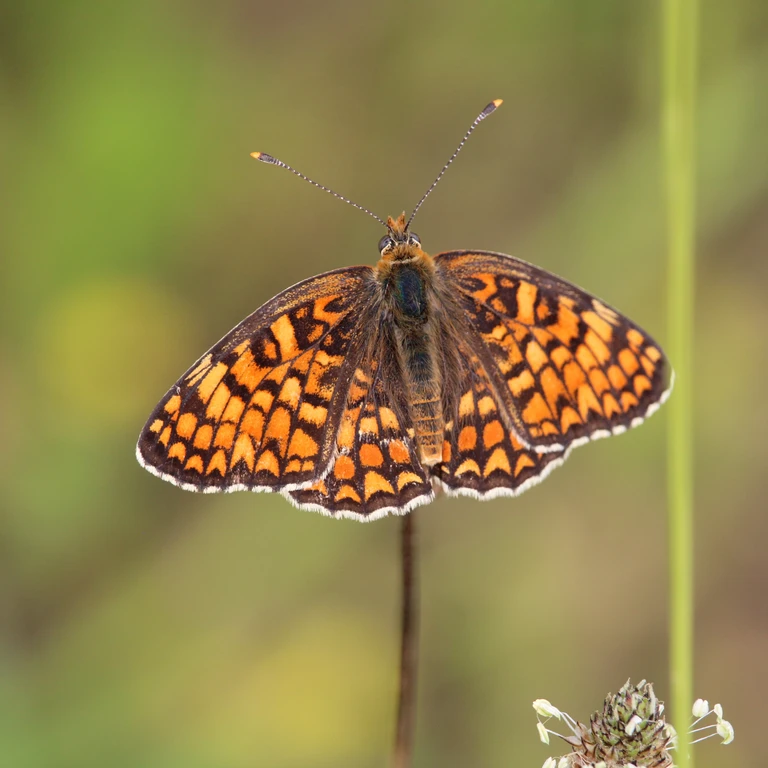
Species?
Melitaea phoebe
